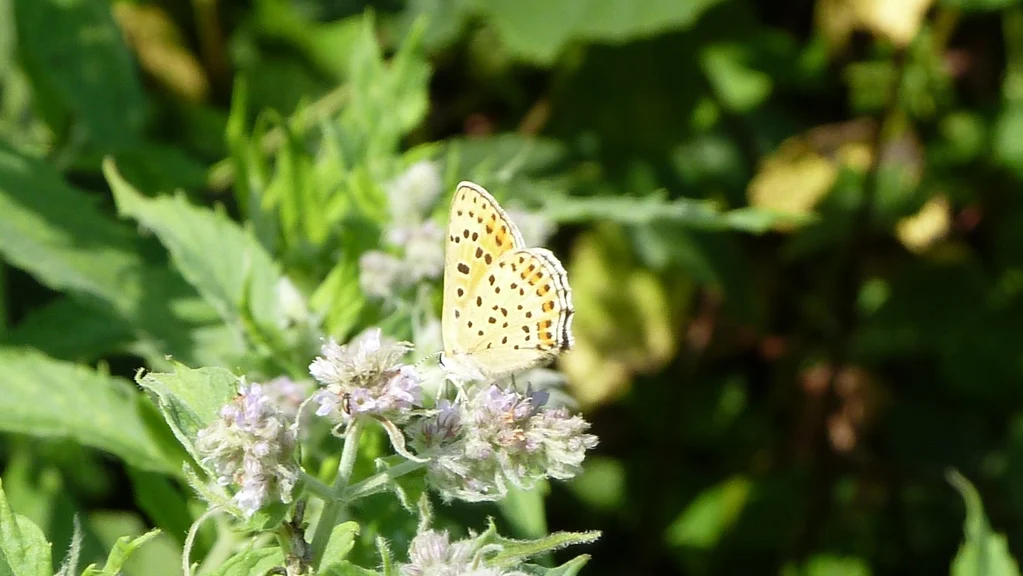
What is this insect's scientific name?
Lycaena tityrus (also Loweia tityrus)
